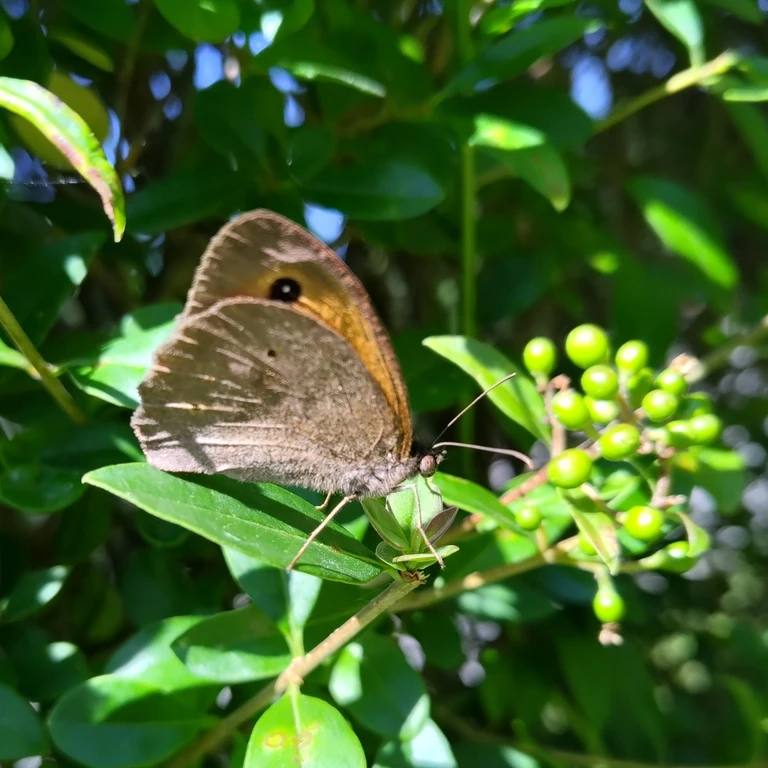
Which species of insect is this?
Maniola jurtina
